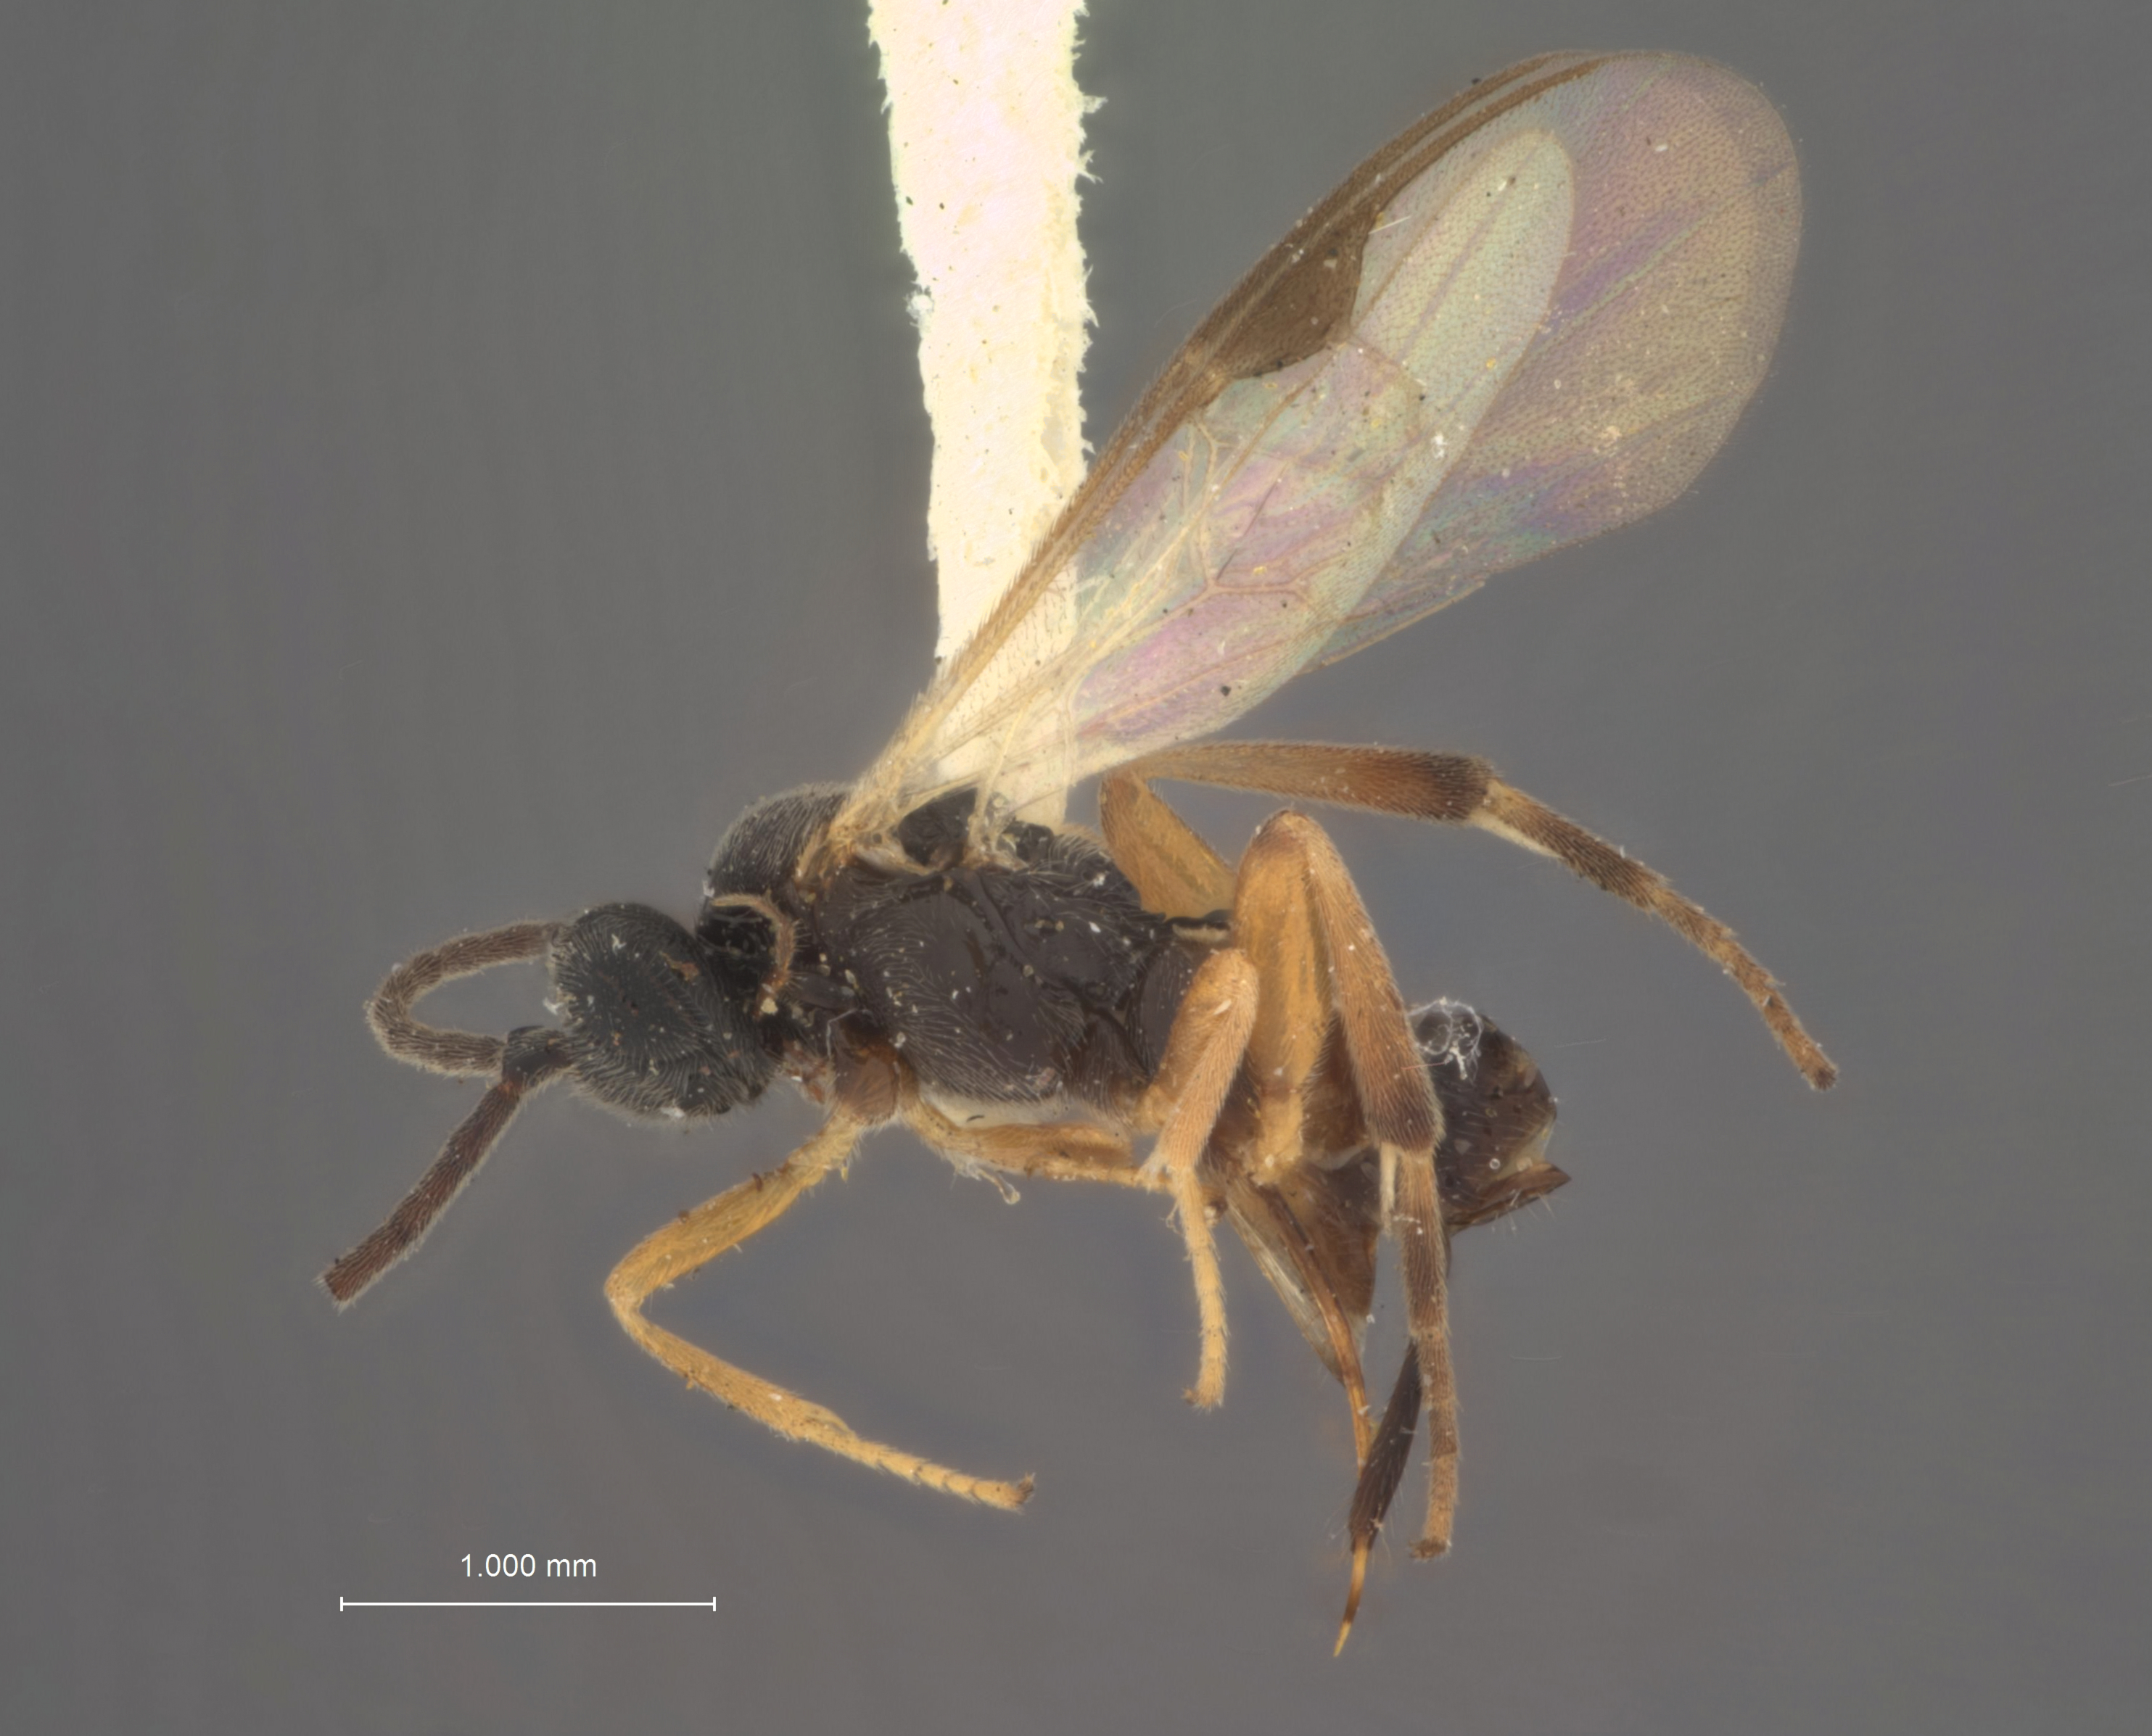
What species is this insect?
Apanteles conanchetorum
